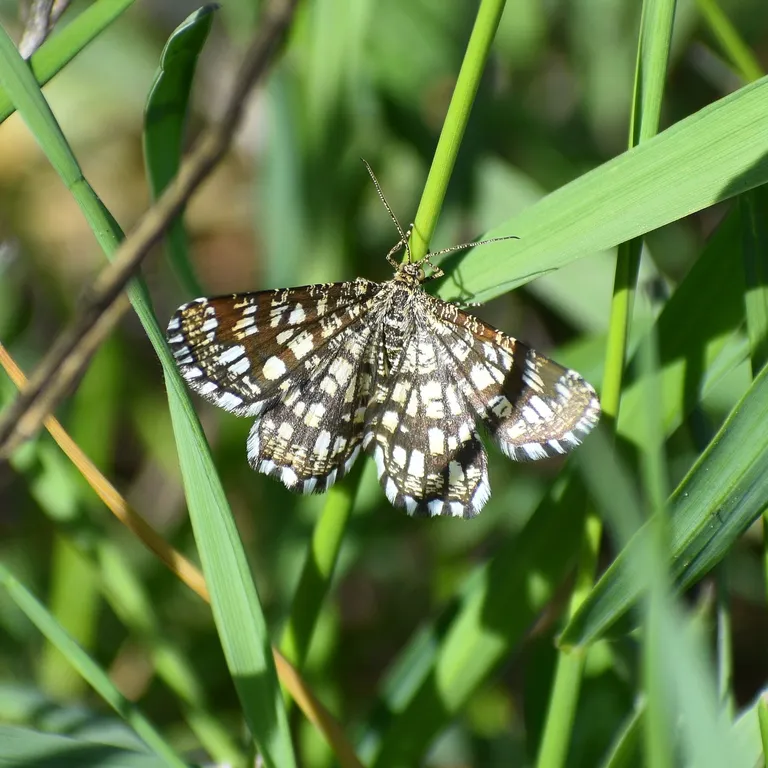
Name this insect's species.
Chiasmia clathrata
